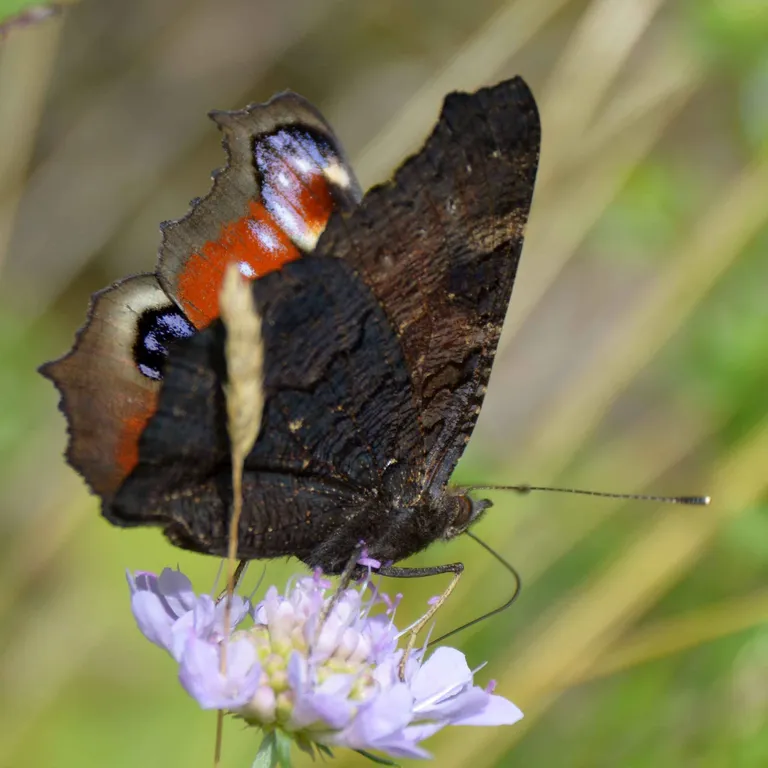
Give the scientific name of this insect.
Aglais io
